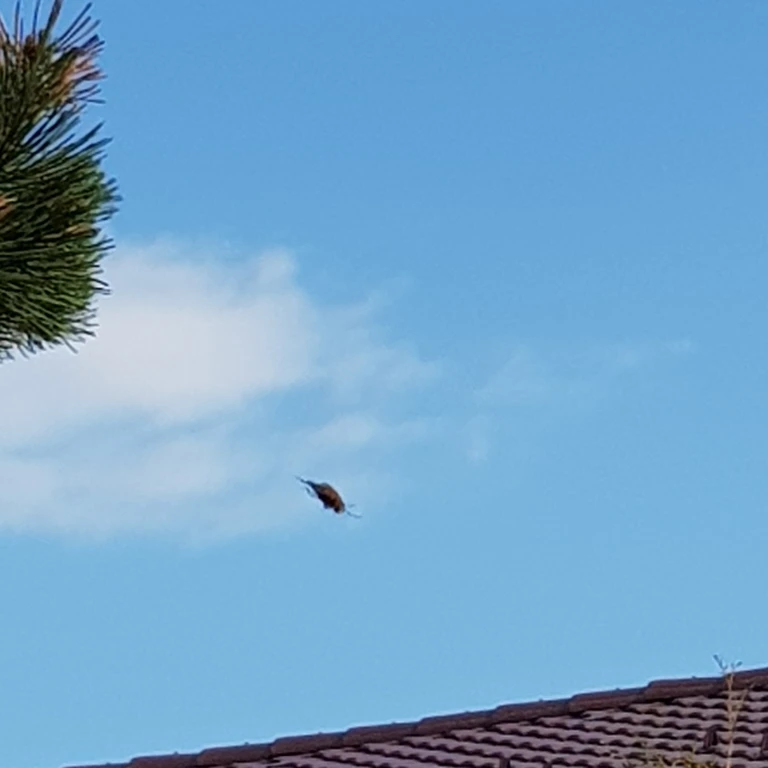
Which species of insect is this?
Macroglossum stellatarum
